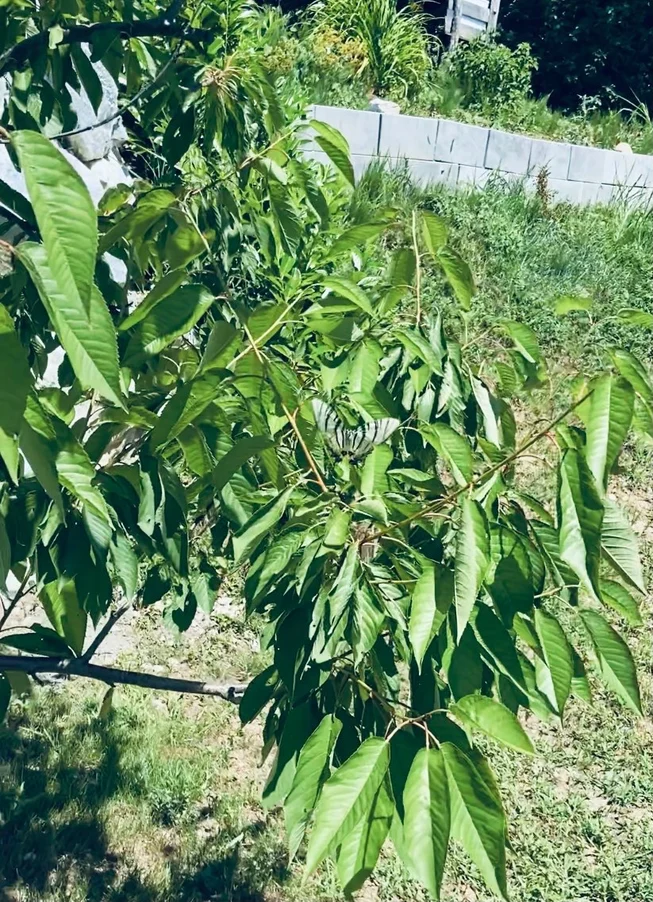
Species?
Iphiclides podalirius
